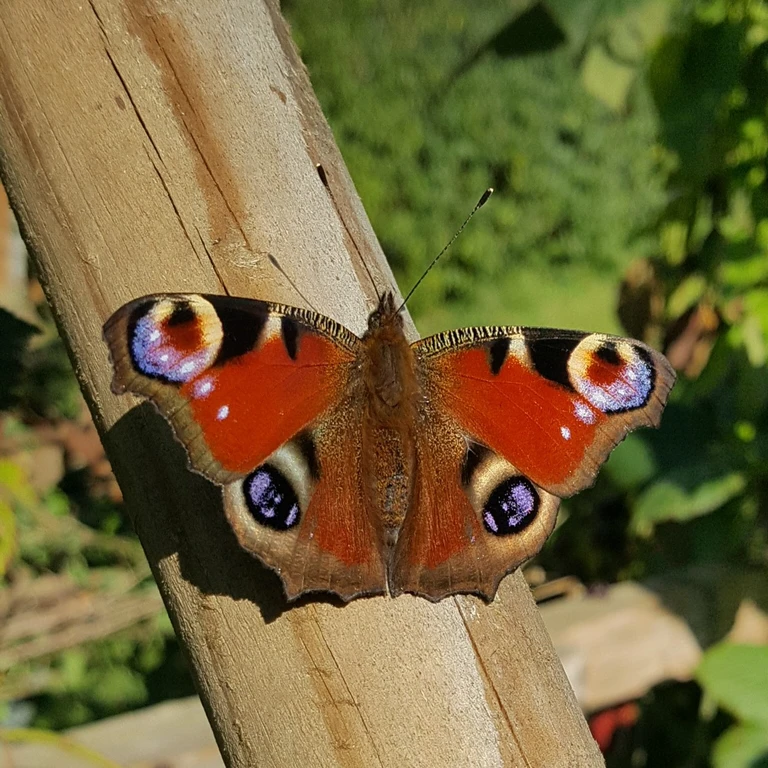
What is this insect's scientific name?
Aglais io
